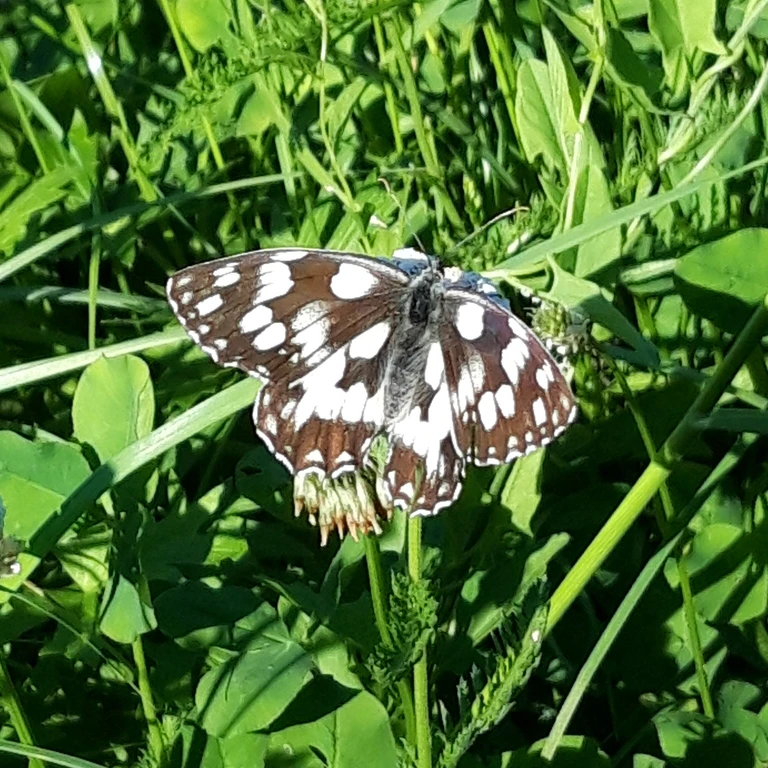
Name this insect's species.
Melanargia galathea
